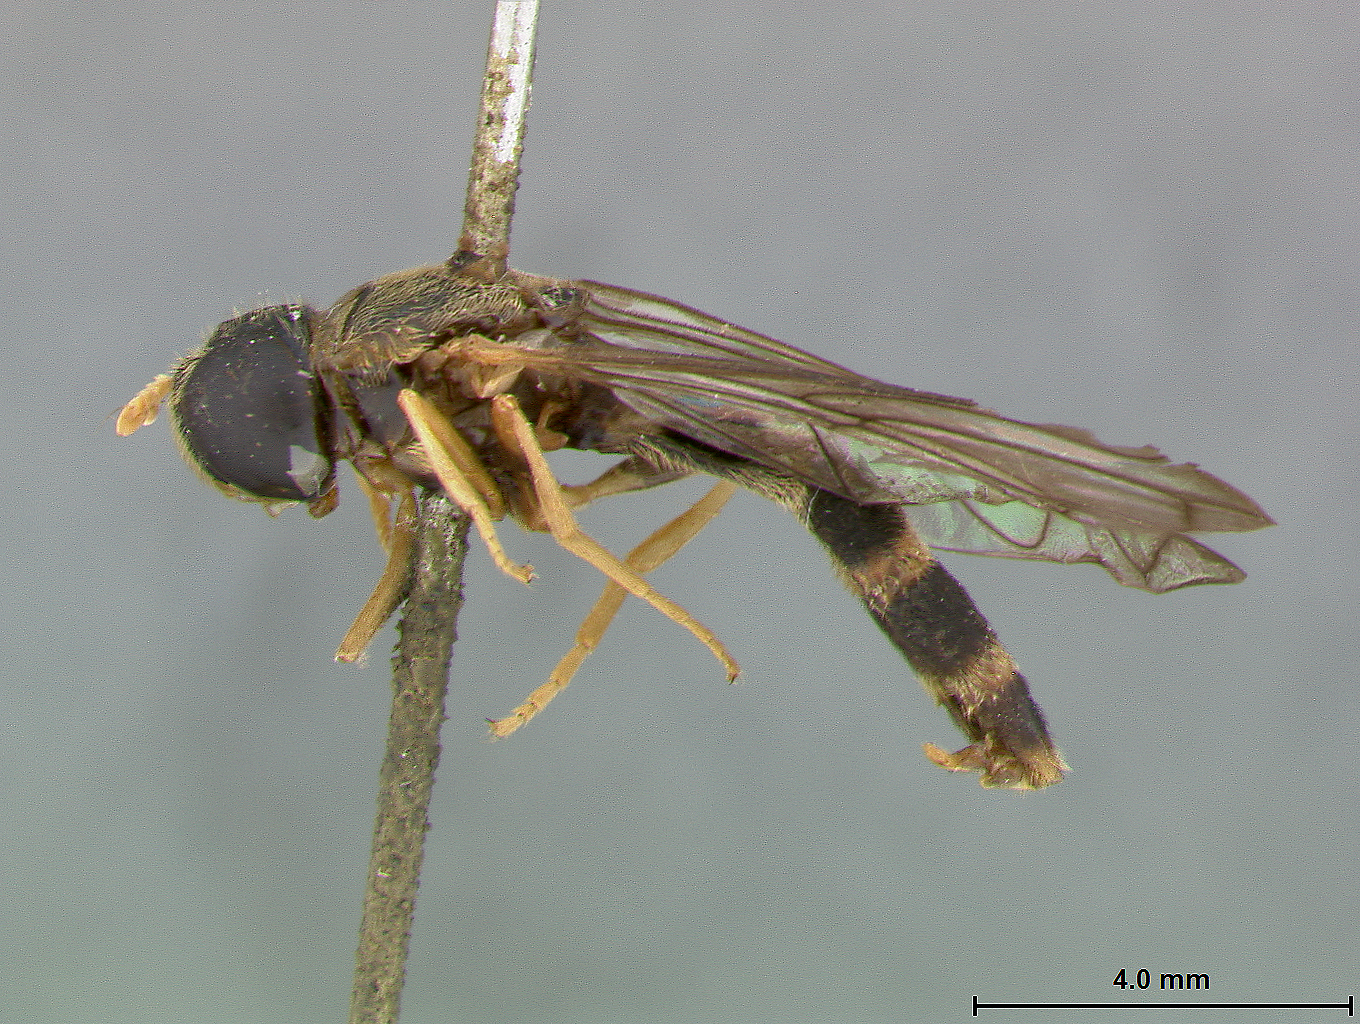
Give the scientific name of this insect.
Myxogaster cinctella
